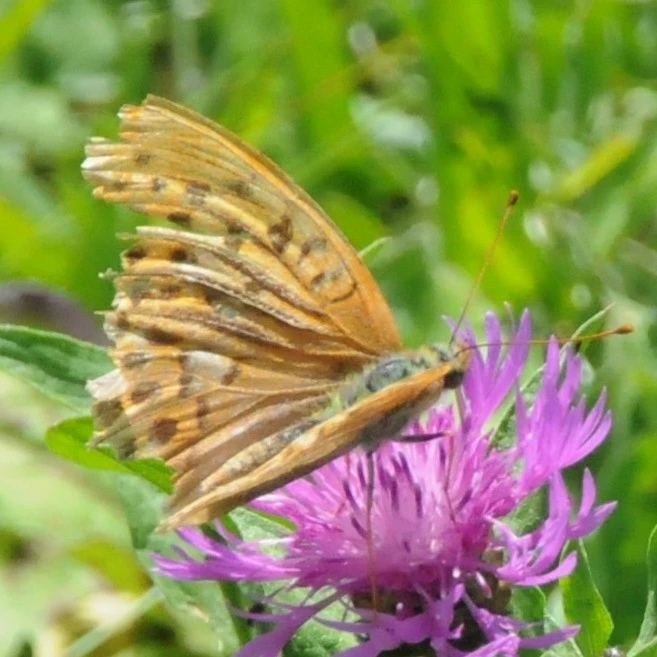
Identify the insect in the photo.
Argynnis paphia
